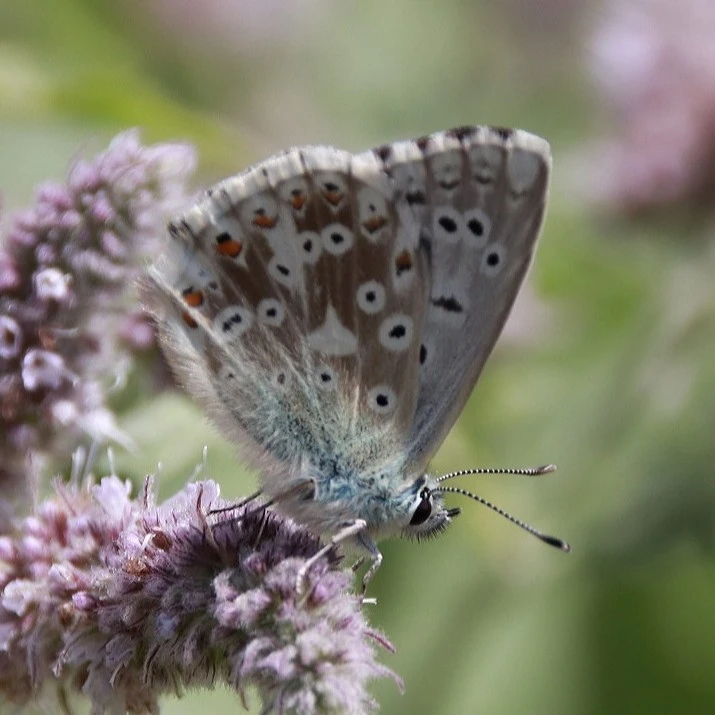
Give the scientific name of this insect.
Lysandra coridon
